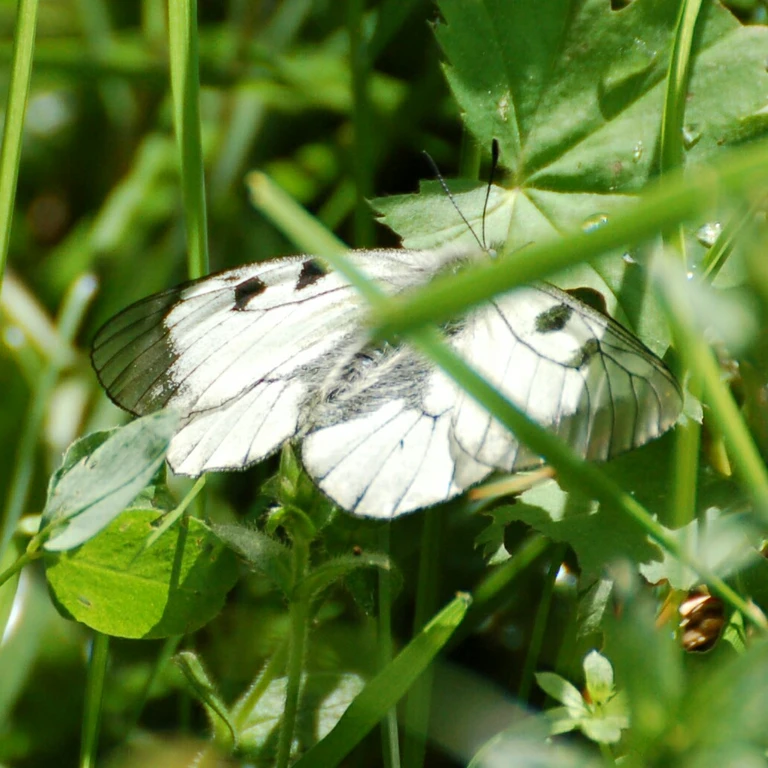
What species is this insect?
Parnassius mnemosyne
